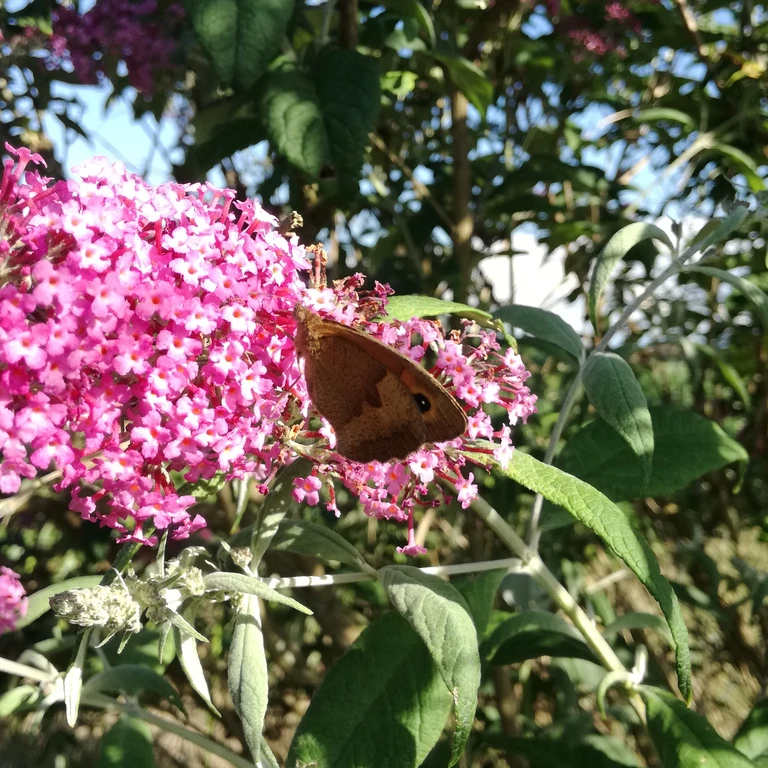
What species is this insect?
Maniola jurtina
